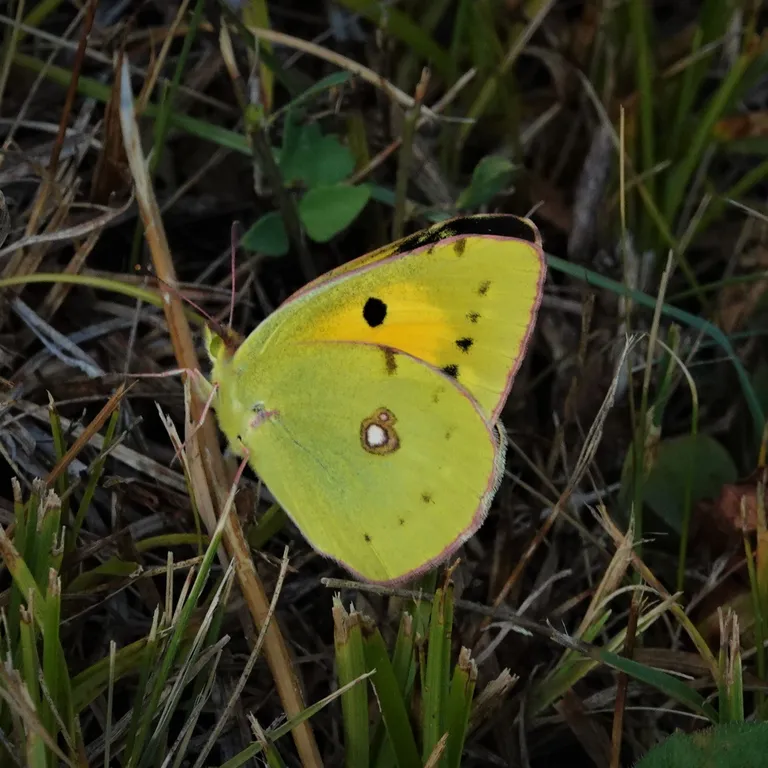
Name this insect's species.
Colias croceus
